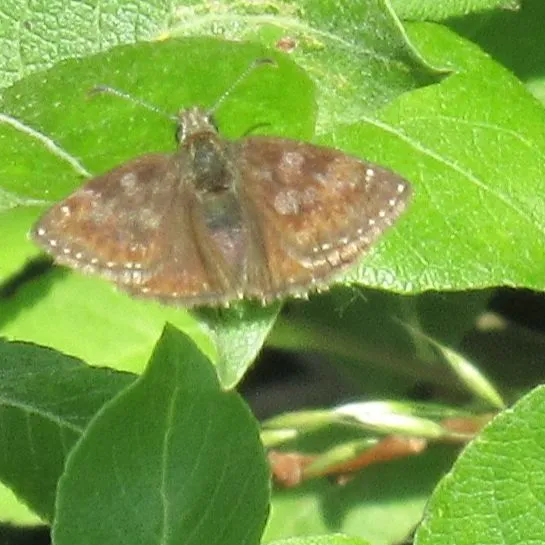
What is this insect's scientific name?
Erynnis tages
